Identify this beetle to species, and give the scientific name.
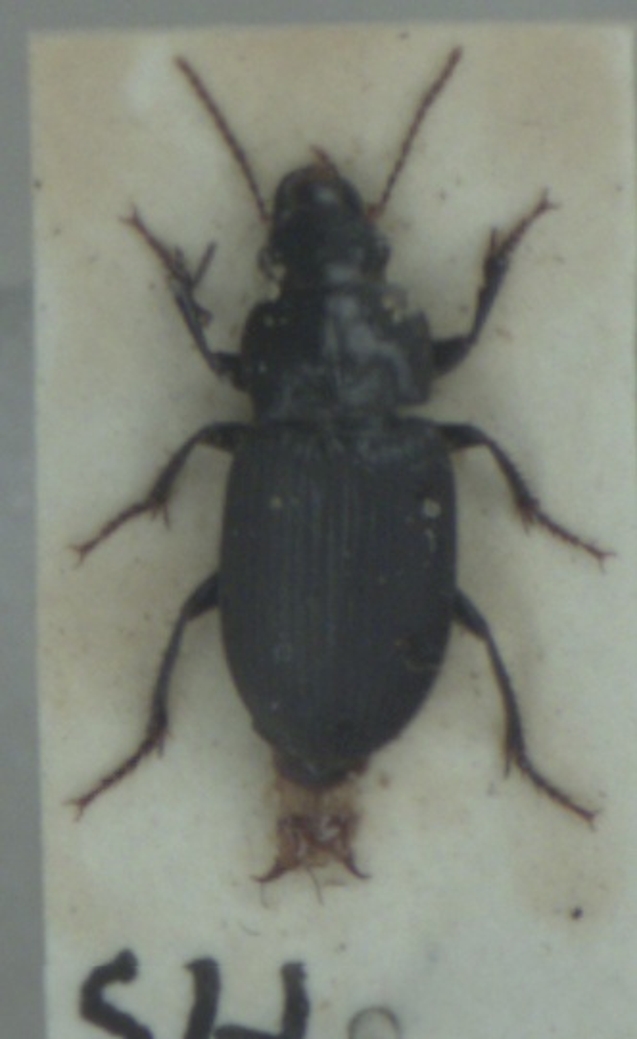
Harpalus rufipalpis
